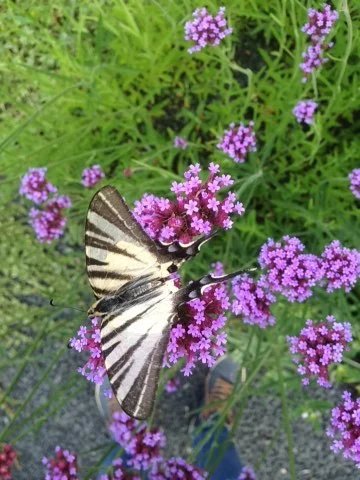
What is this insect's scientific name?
Iphiclides podalirius
